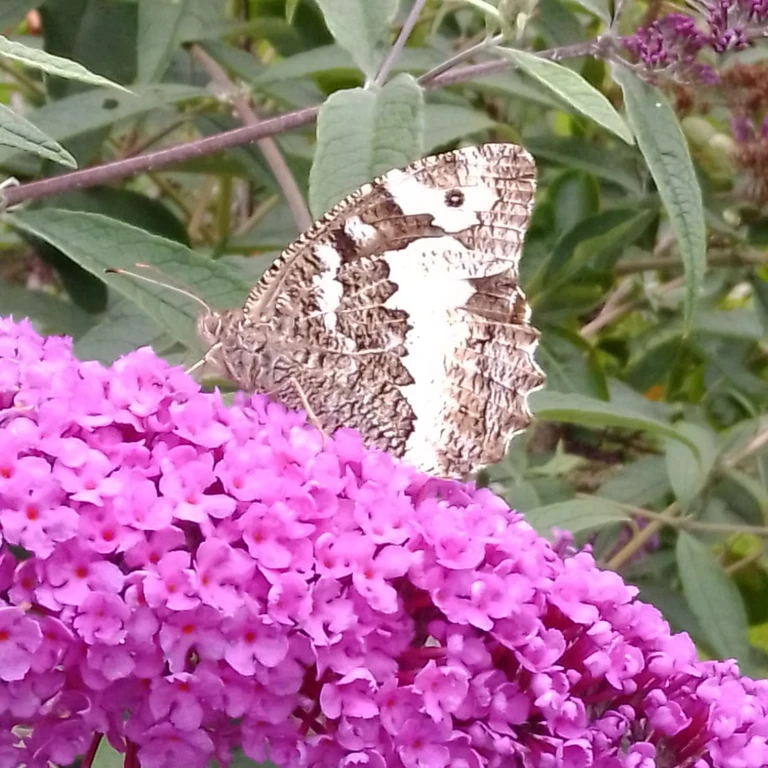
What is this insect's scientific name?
Brintesia circe
